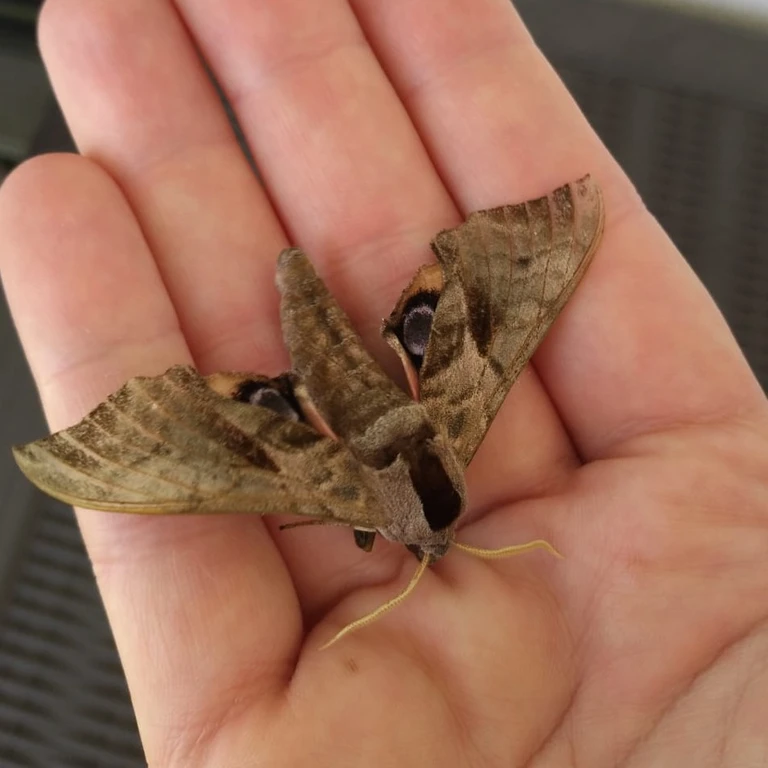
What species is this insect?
Smerinthus ocellata
